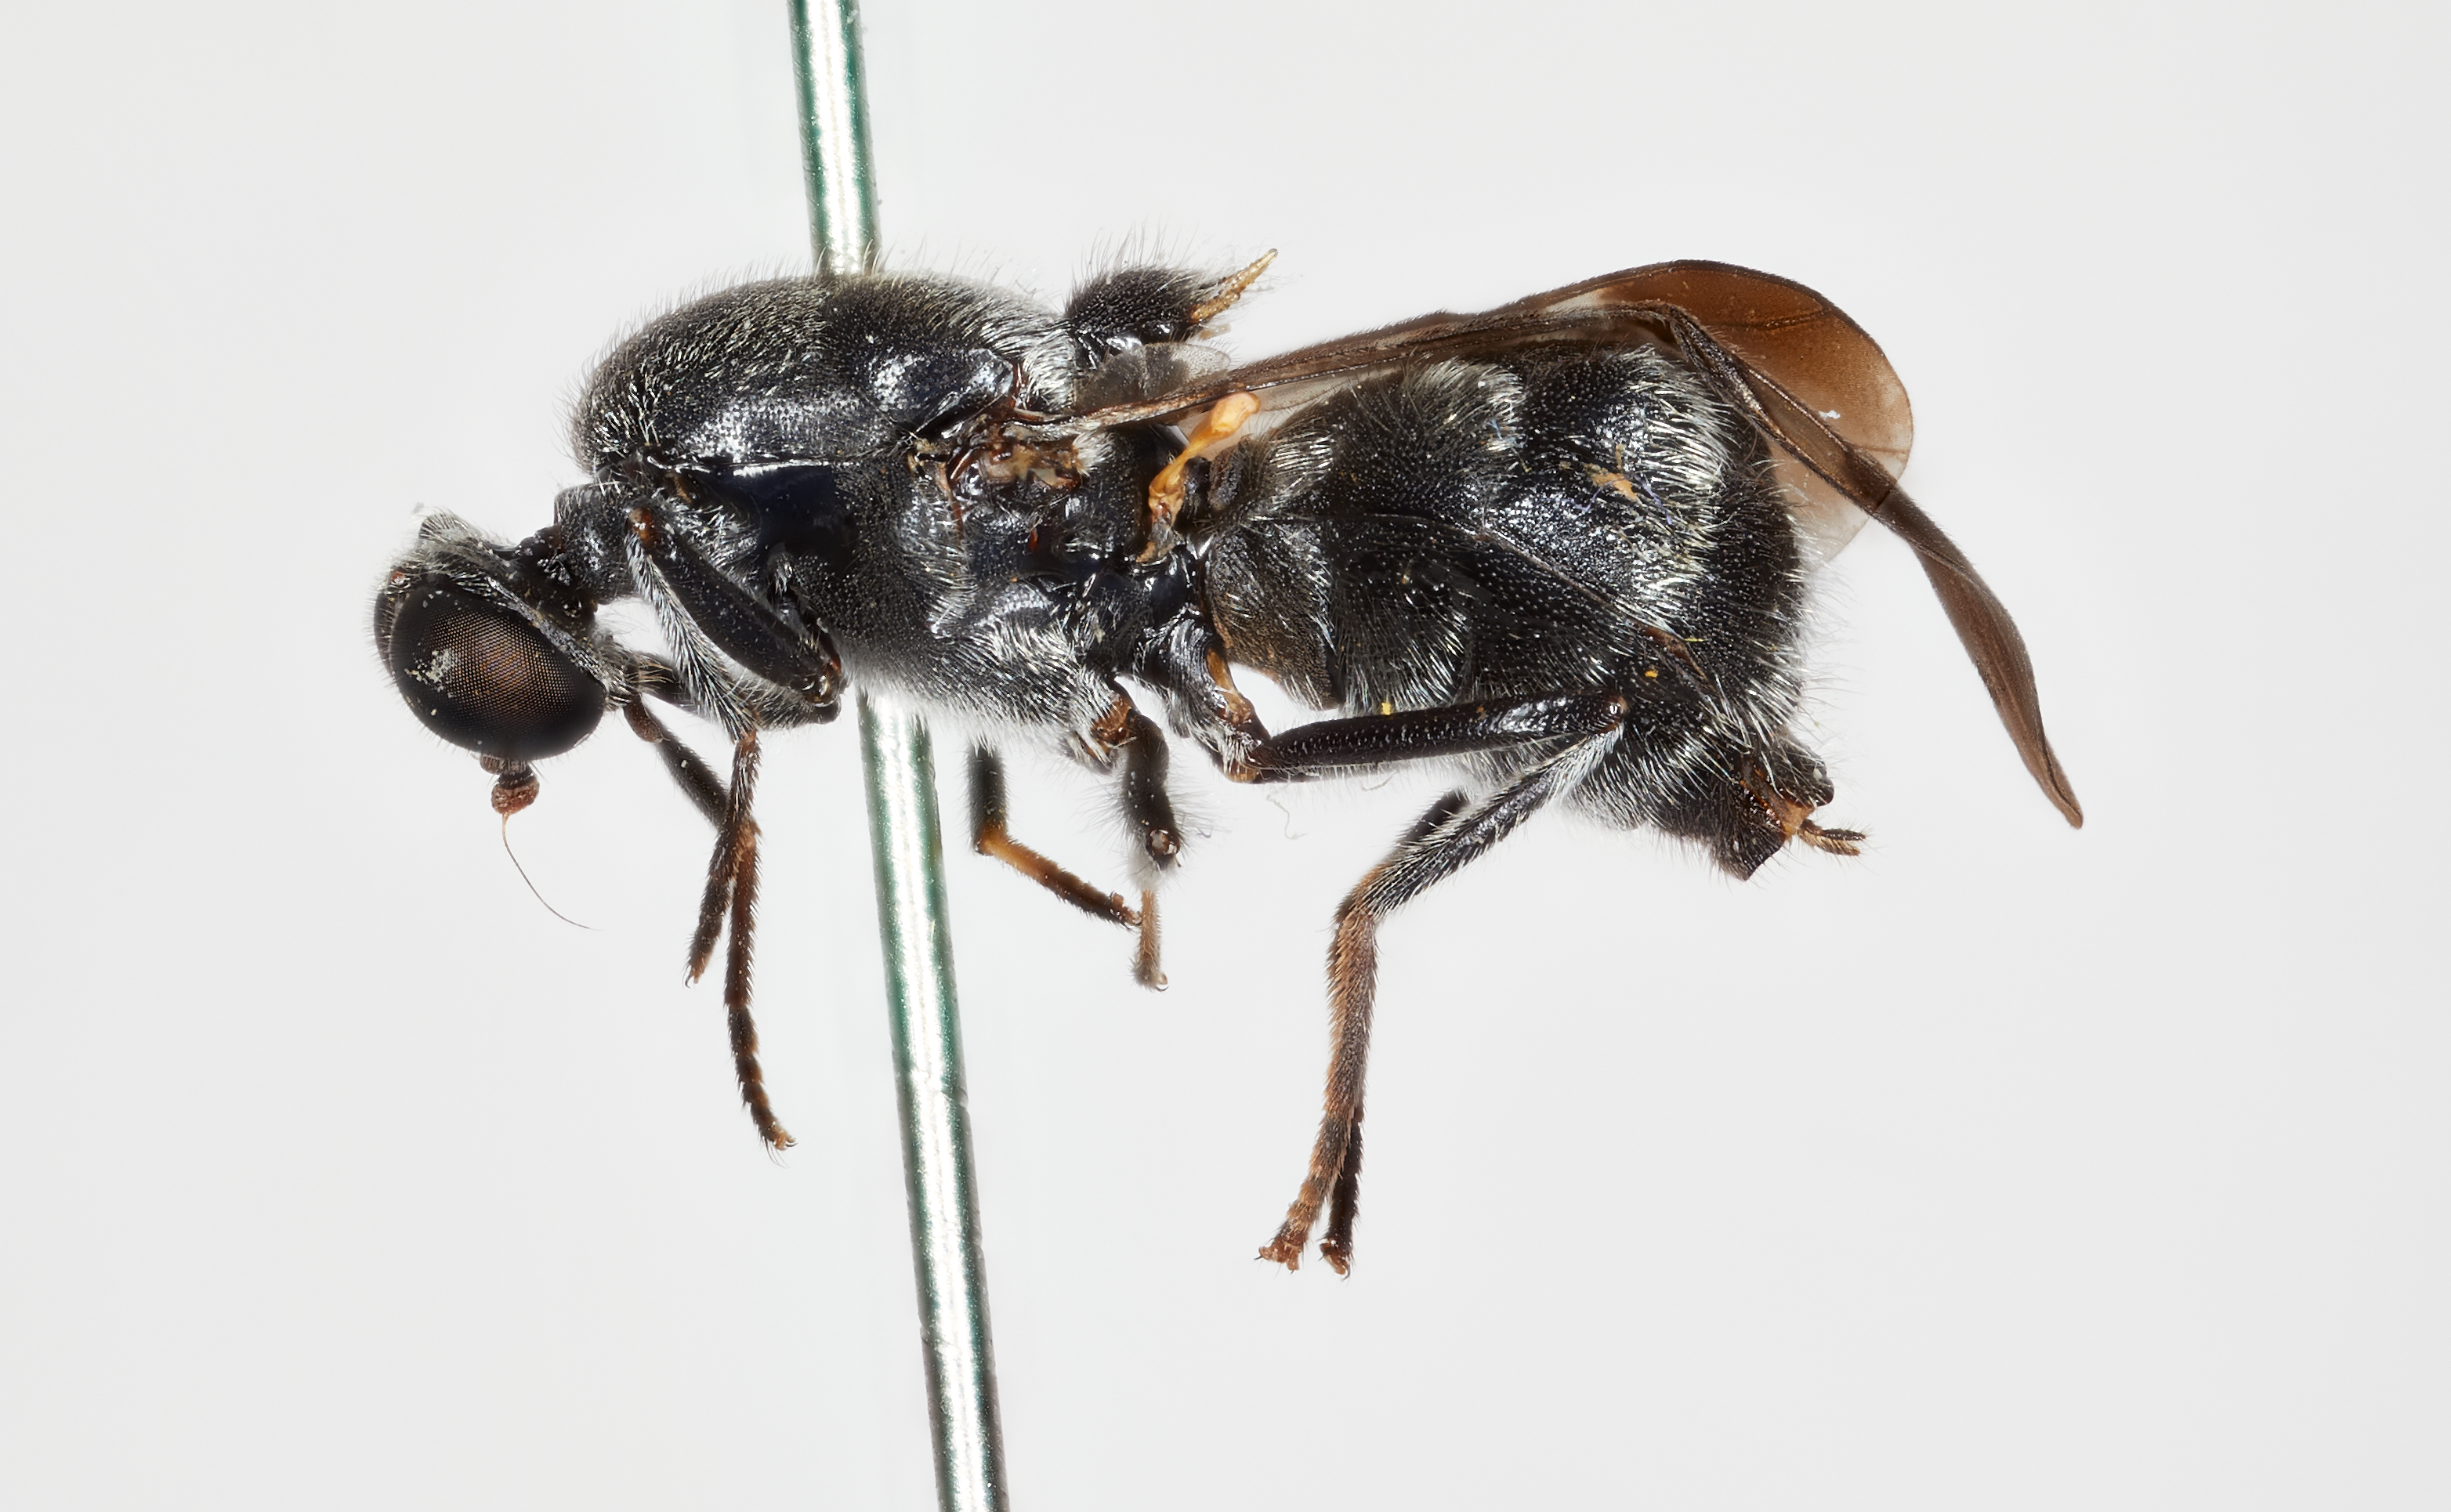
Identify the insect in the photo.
Culcua lingafelteri
